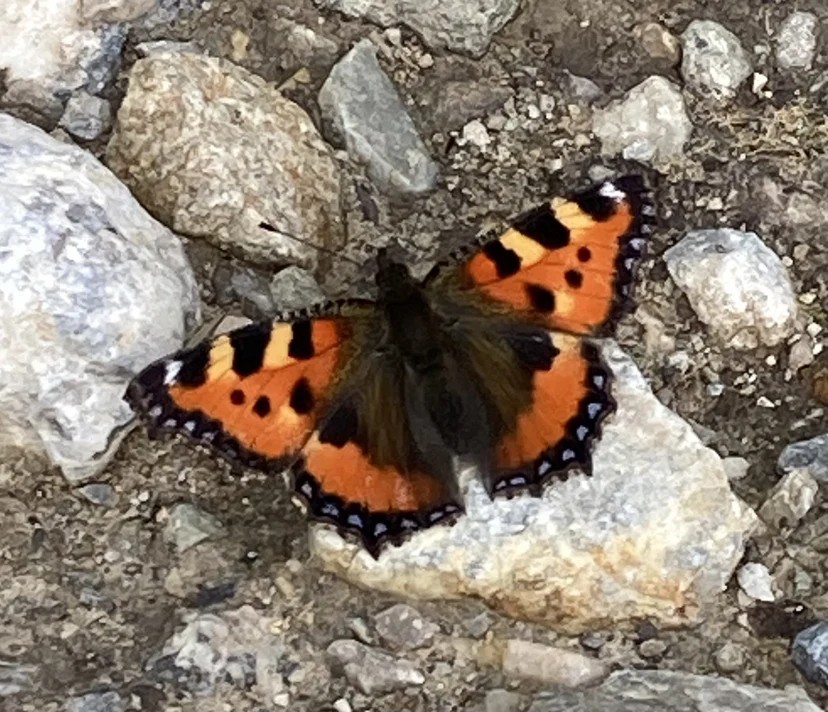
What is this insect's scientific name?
Aglais urticae
